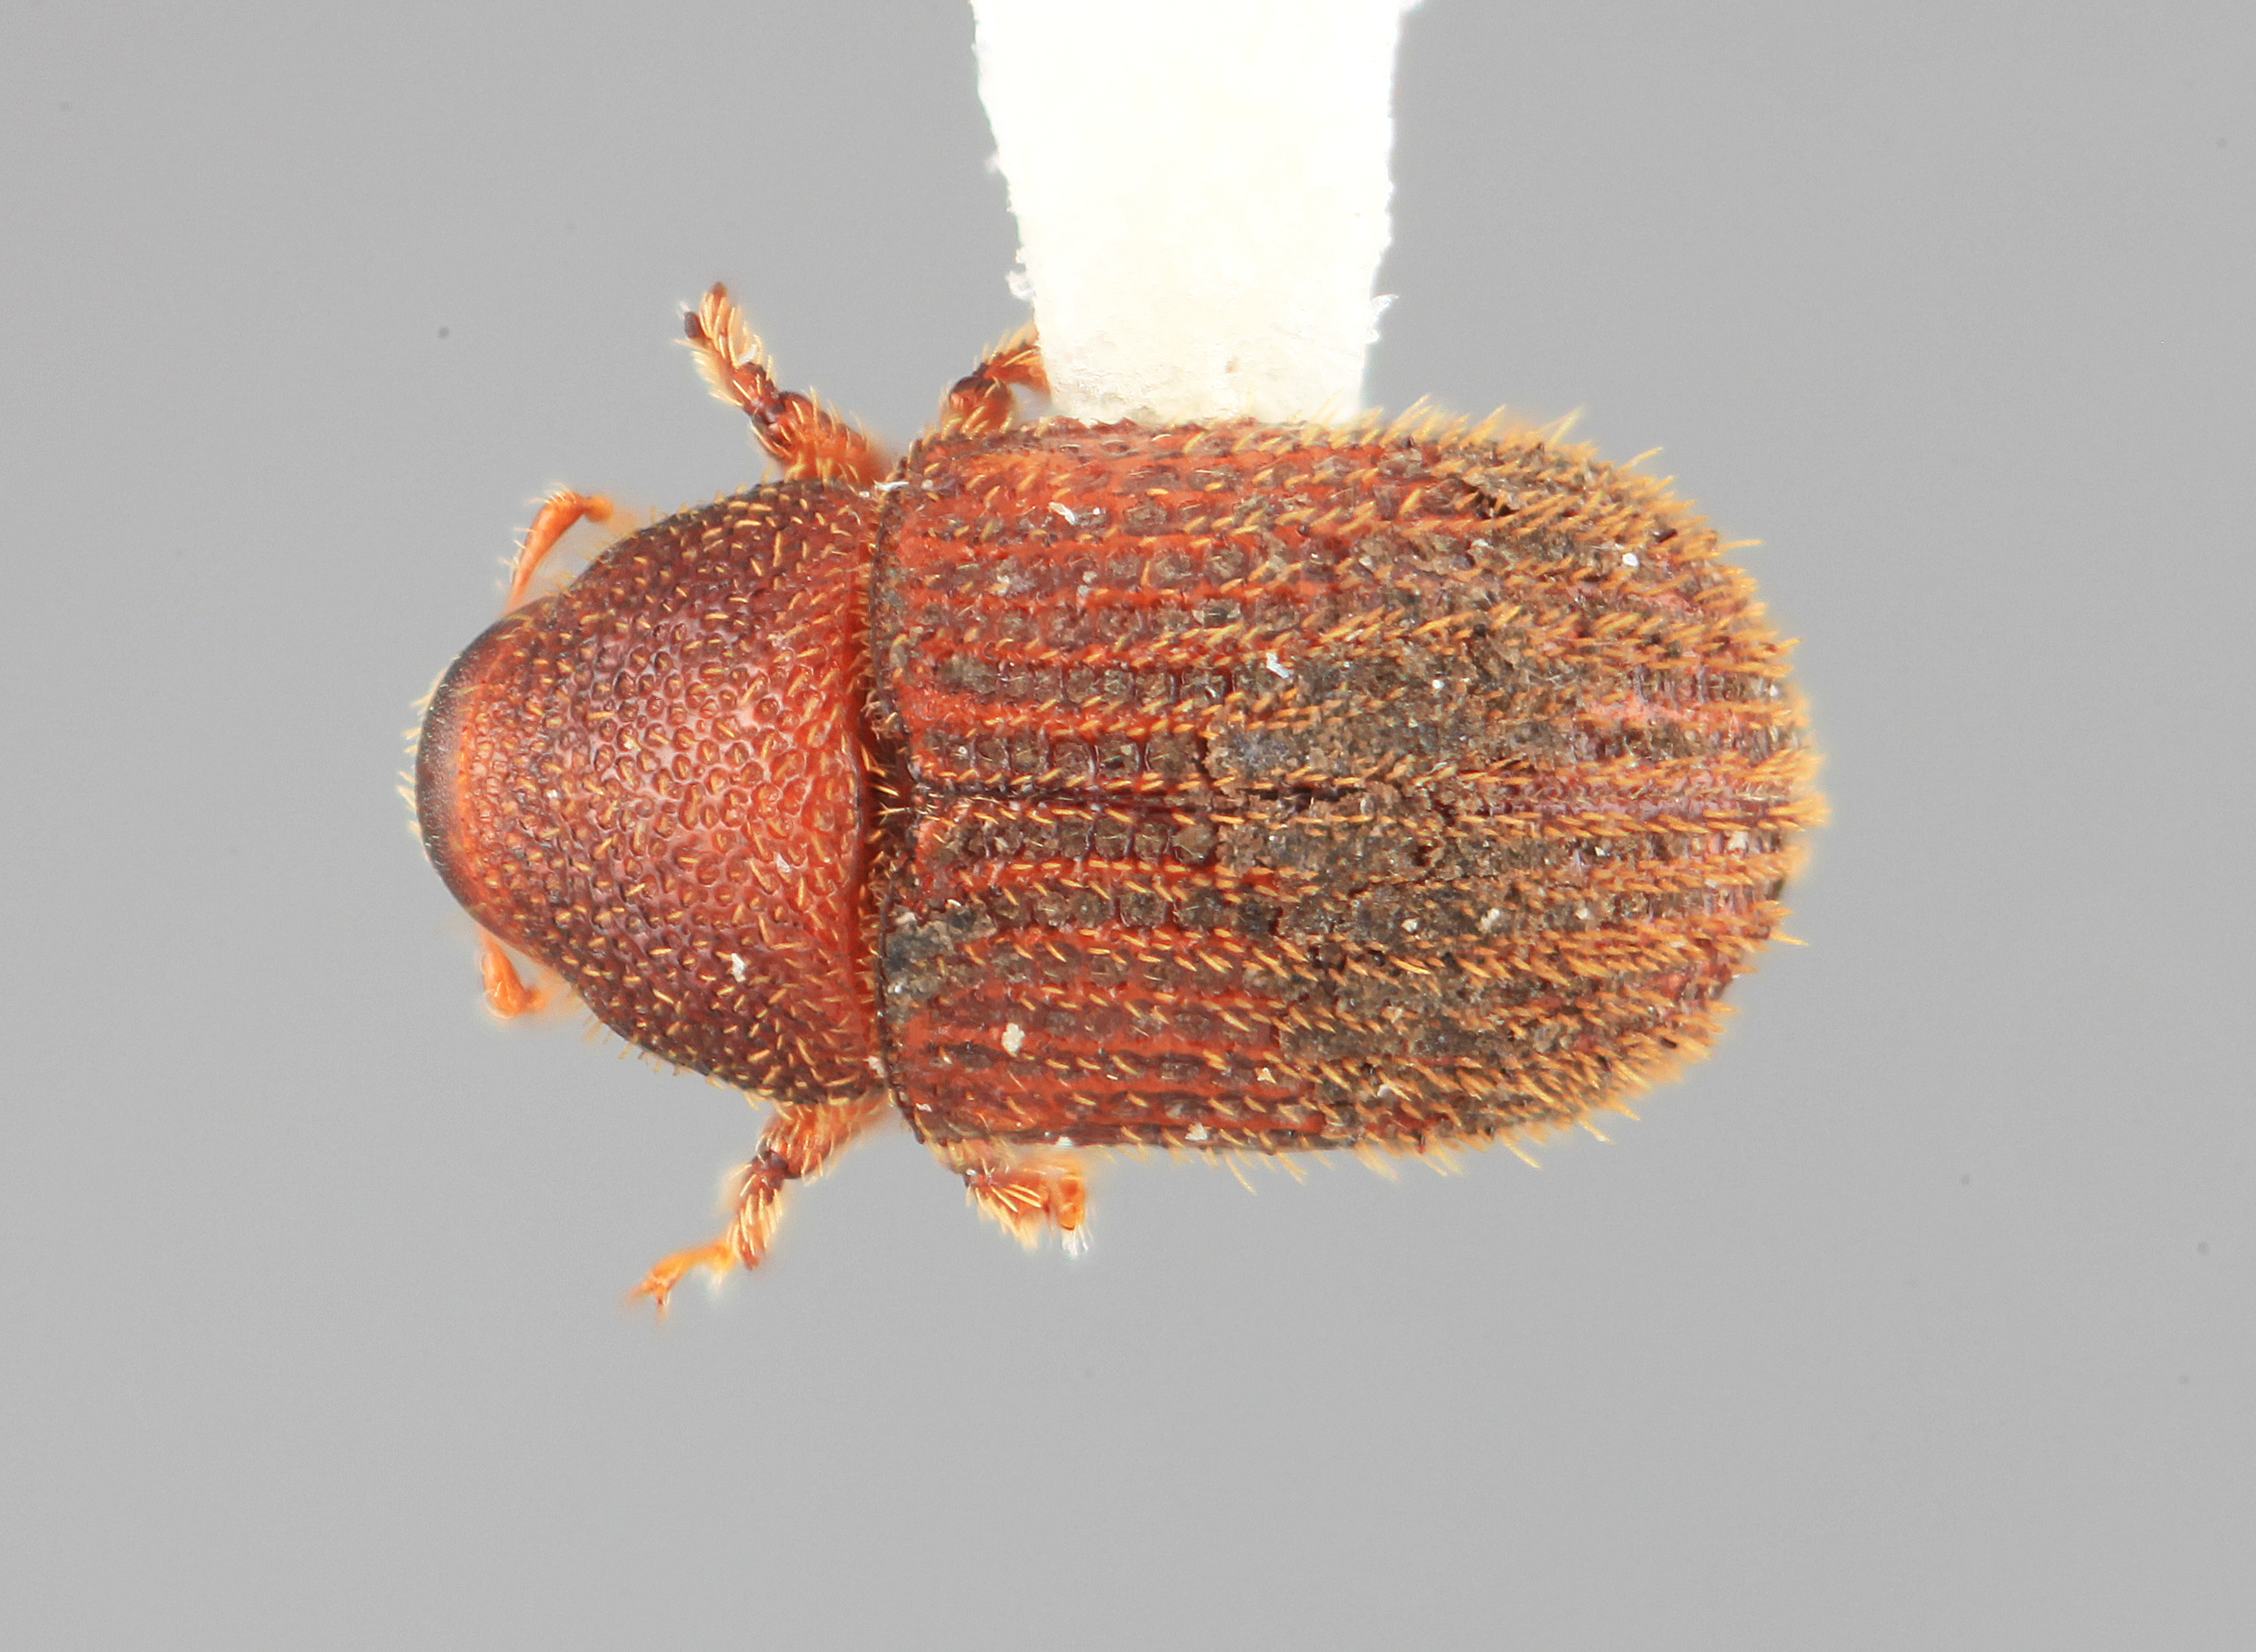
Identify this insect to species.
Phloeotribus tetricus
